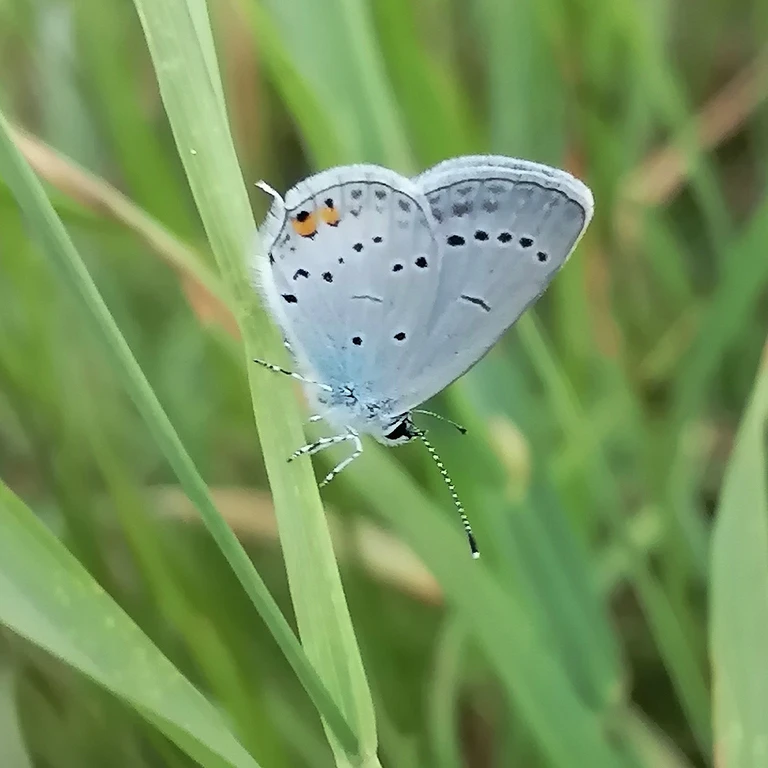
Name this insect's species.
Cupido argiades (also Elkalyce argiades)
